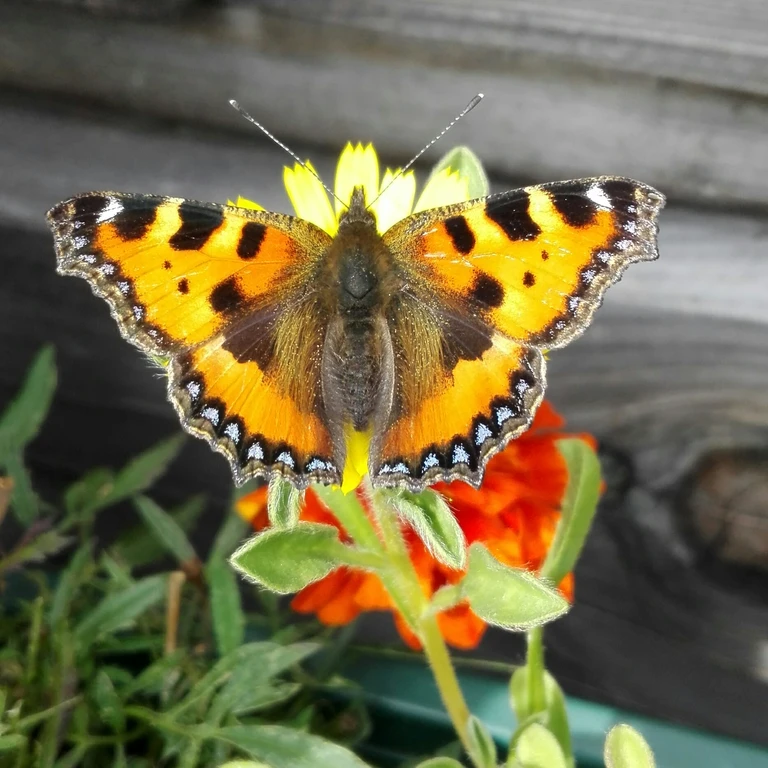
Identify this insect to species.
Aglais urticae
